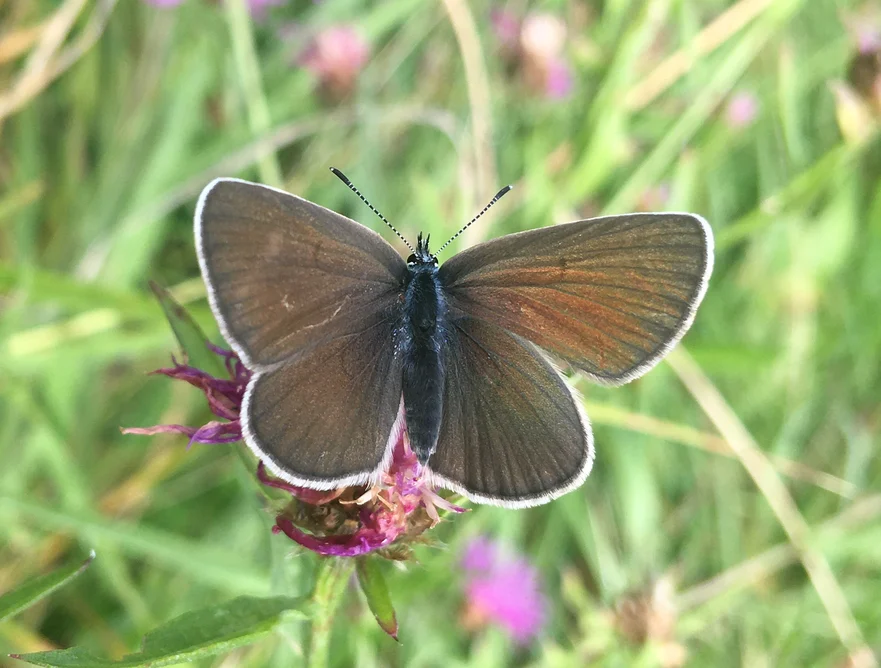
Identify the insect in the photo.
Cyaniris semiargus
